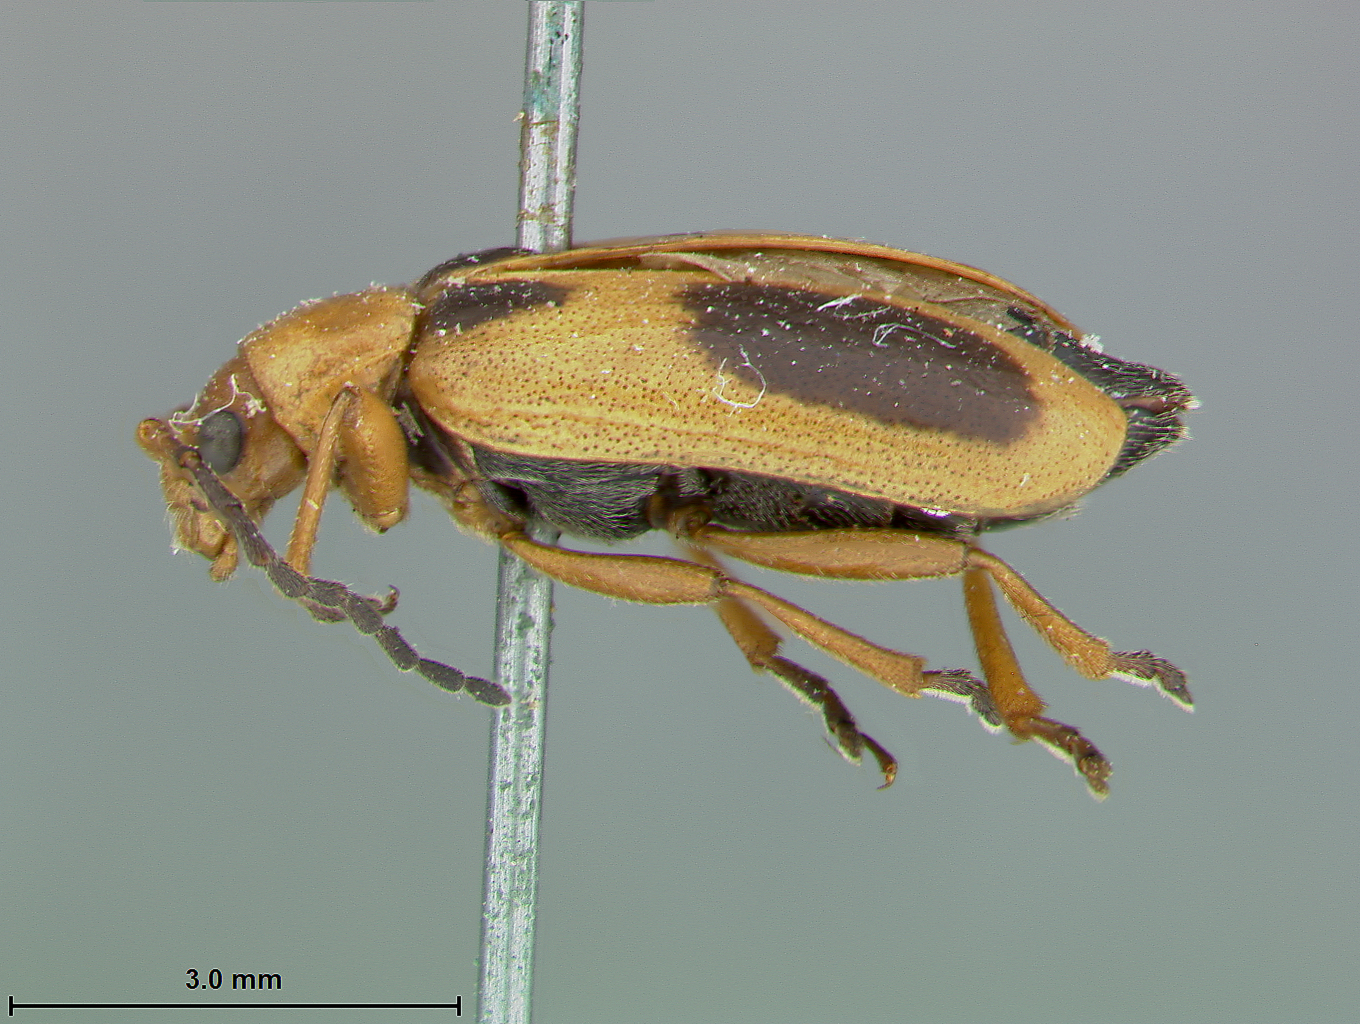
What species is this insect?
Phyllobrotica nigritarsis
